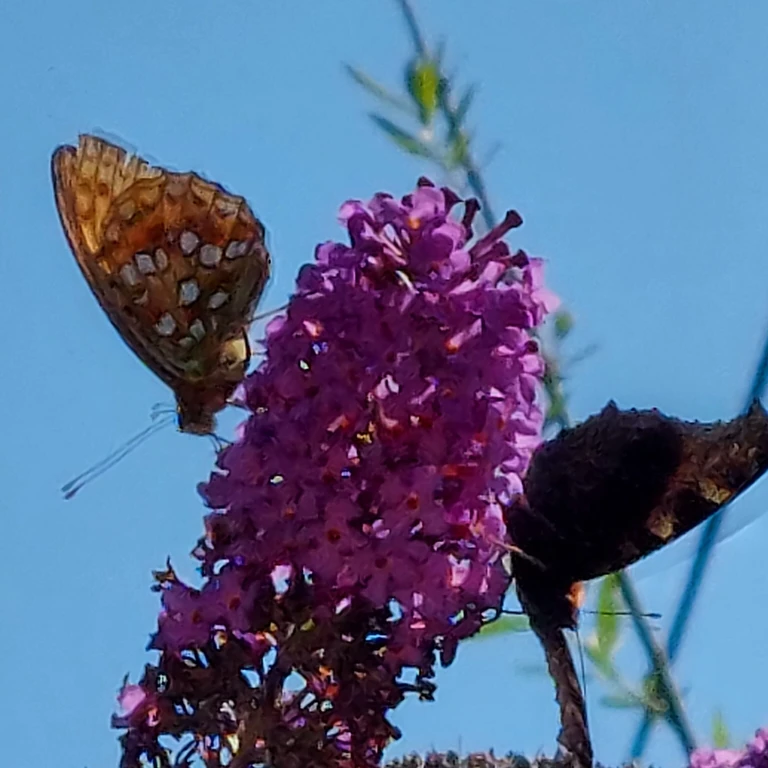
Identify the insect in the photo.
Fabriciana adippe
